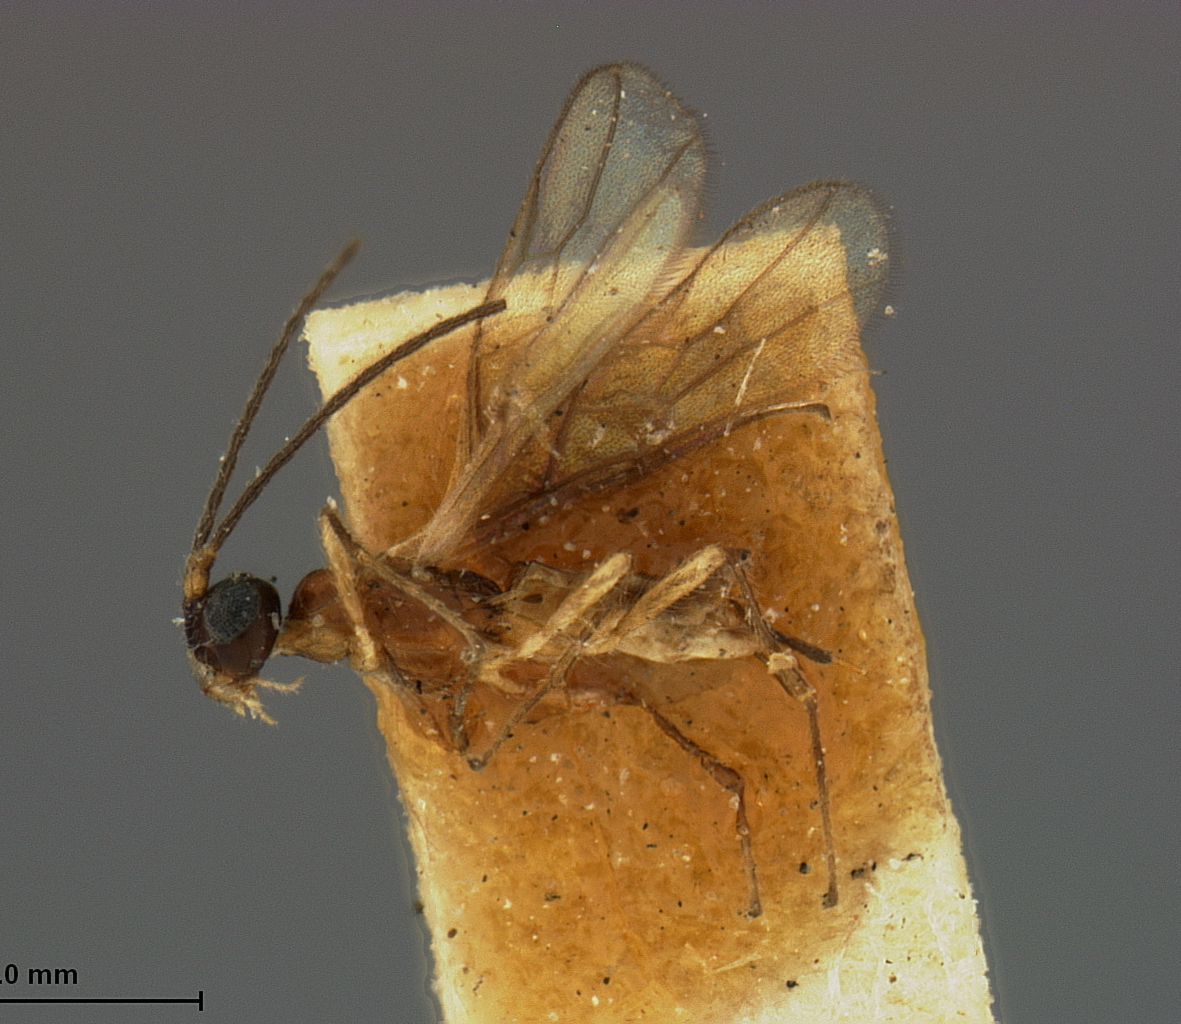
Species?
Hormius atriceps
